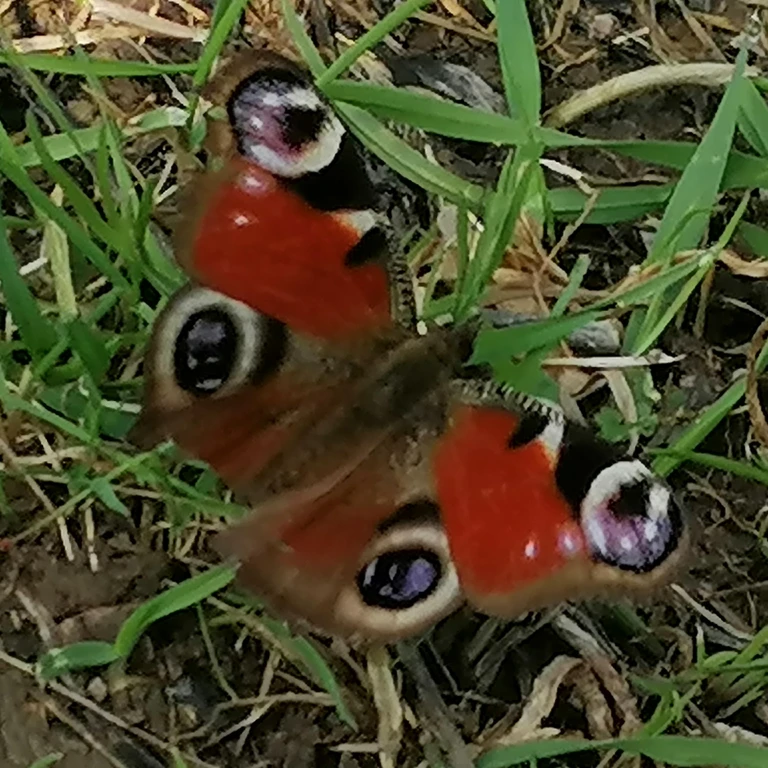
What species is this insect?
Aglais io
